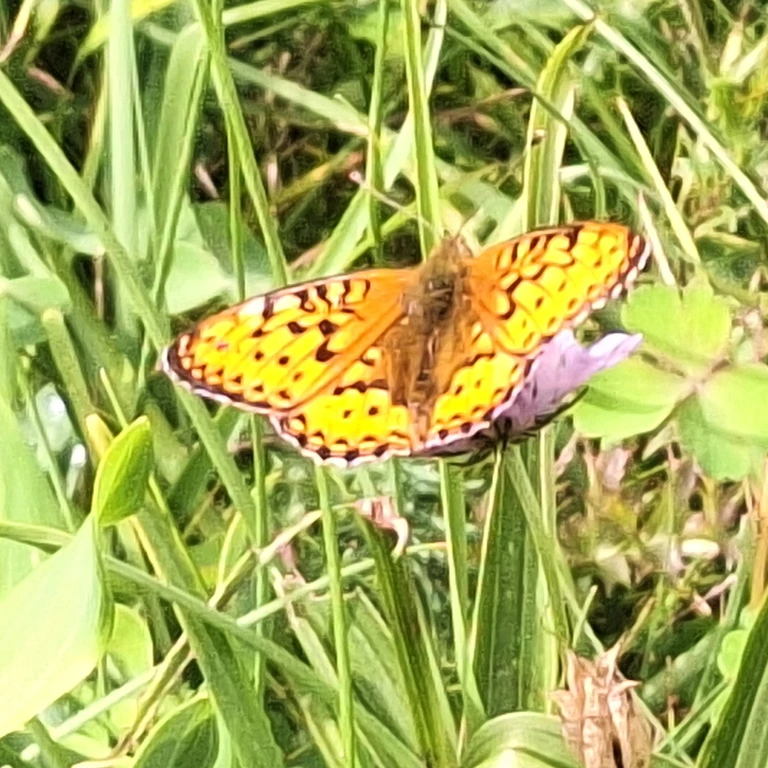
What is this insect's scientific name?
Fabriciana adippe
